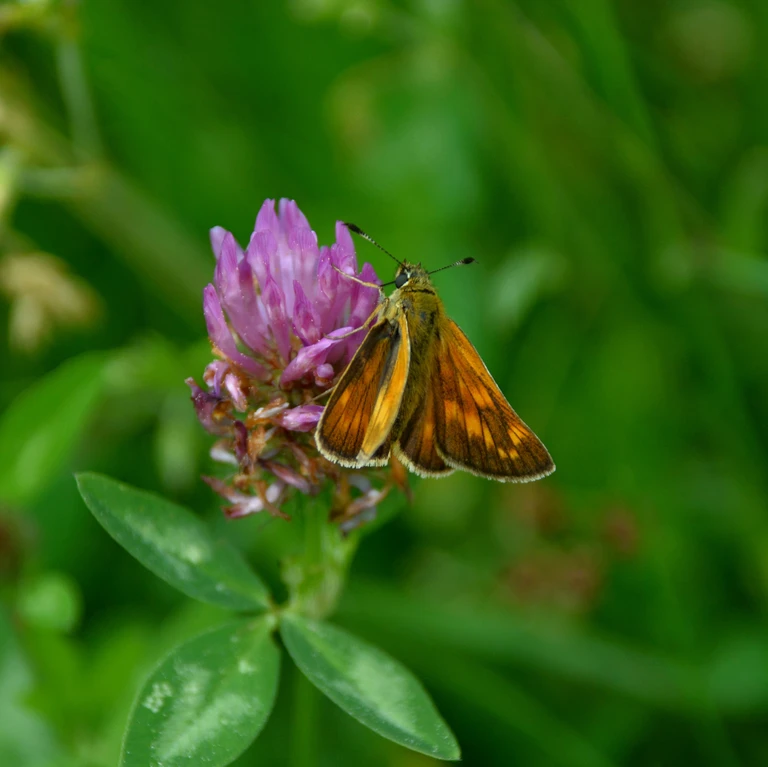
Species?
Ochlodes sylvanus (also Ochlodes venata)
